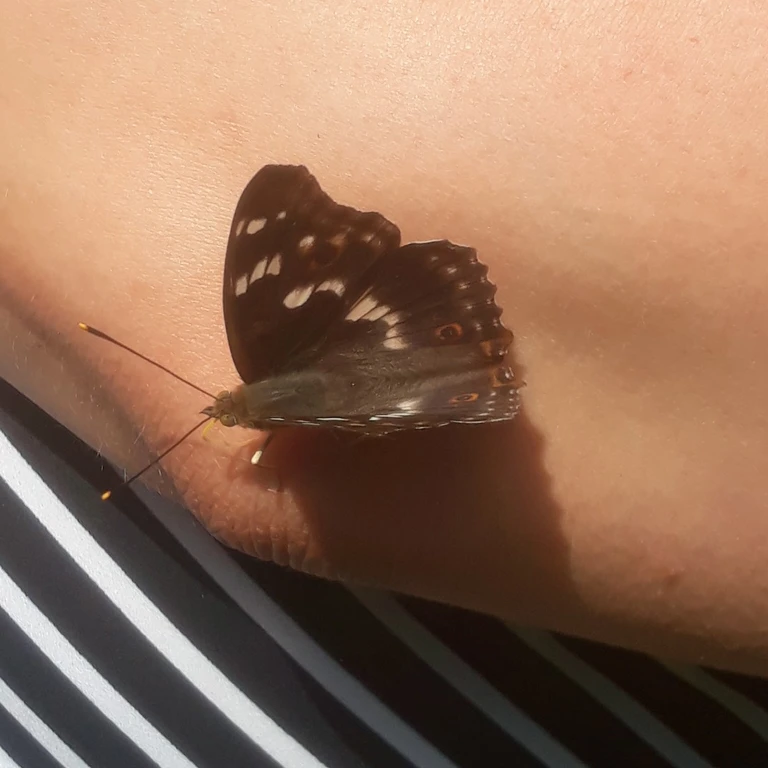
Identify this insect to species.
Apatura ilia
